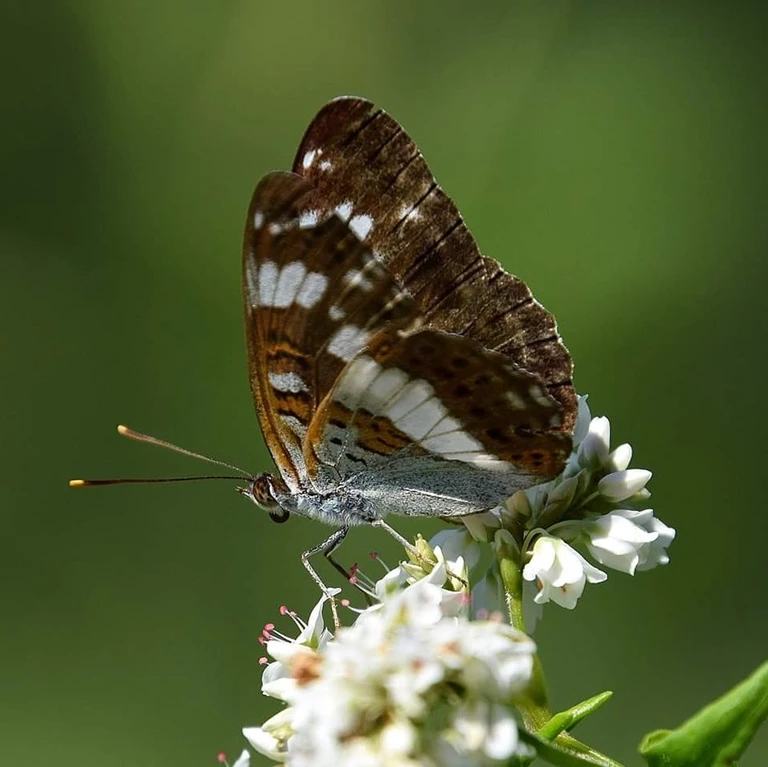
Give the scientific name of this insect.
Limenitis camilla (also Ladoga camilla)
